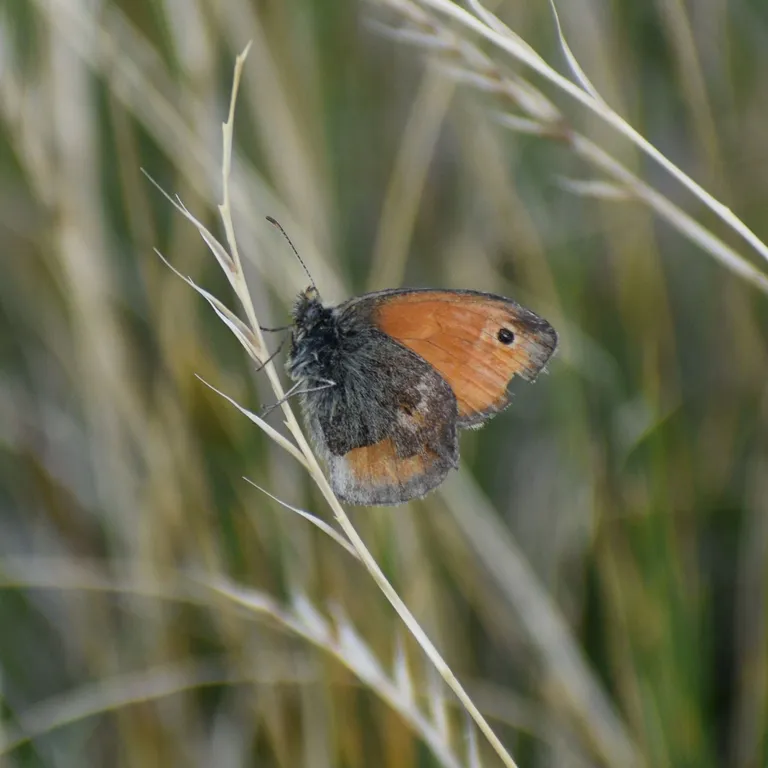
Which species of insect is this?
Coenonympha pamphilus
